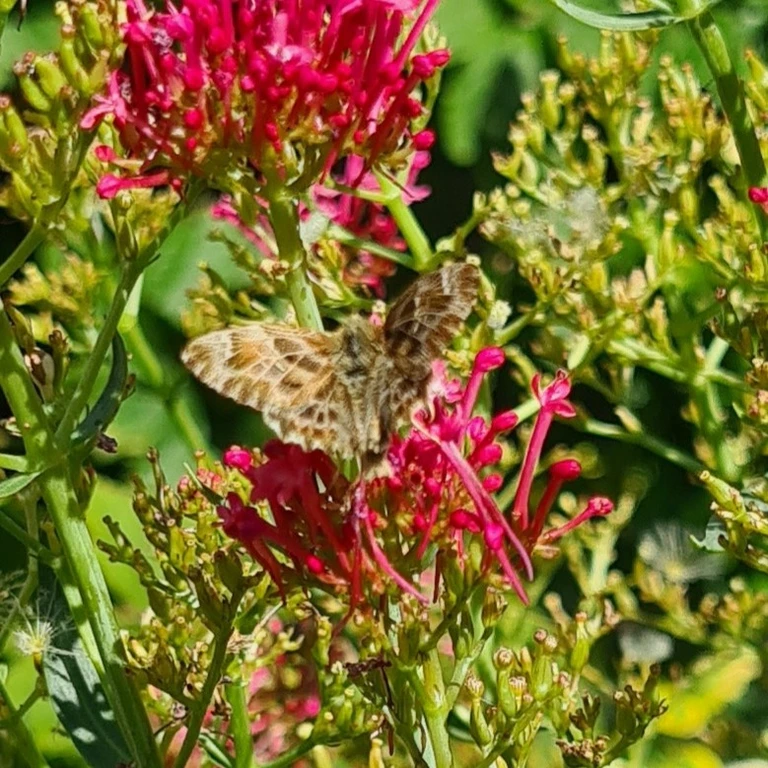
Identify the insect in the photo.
Carcharodus alceae
